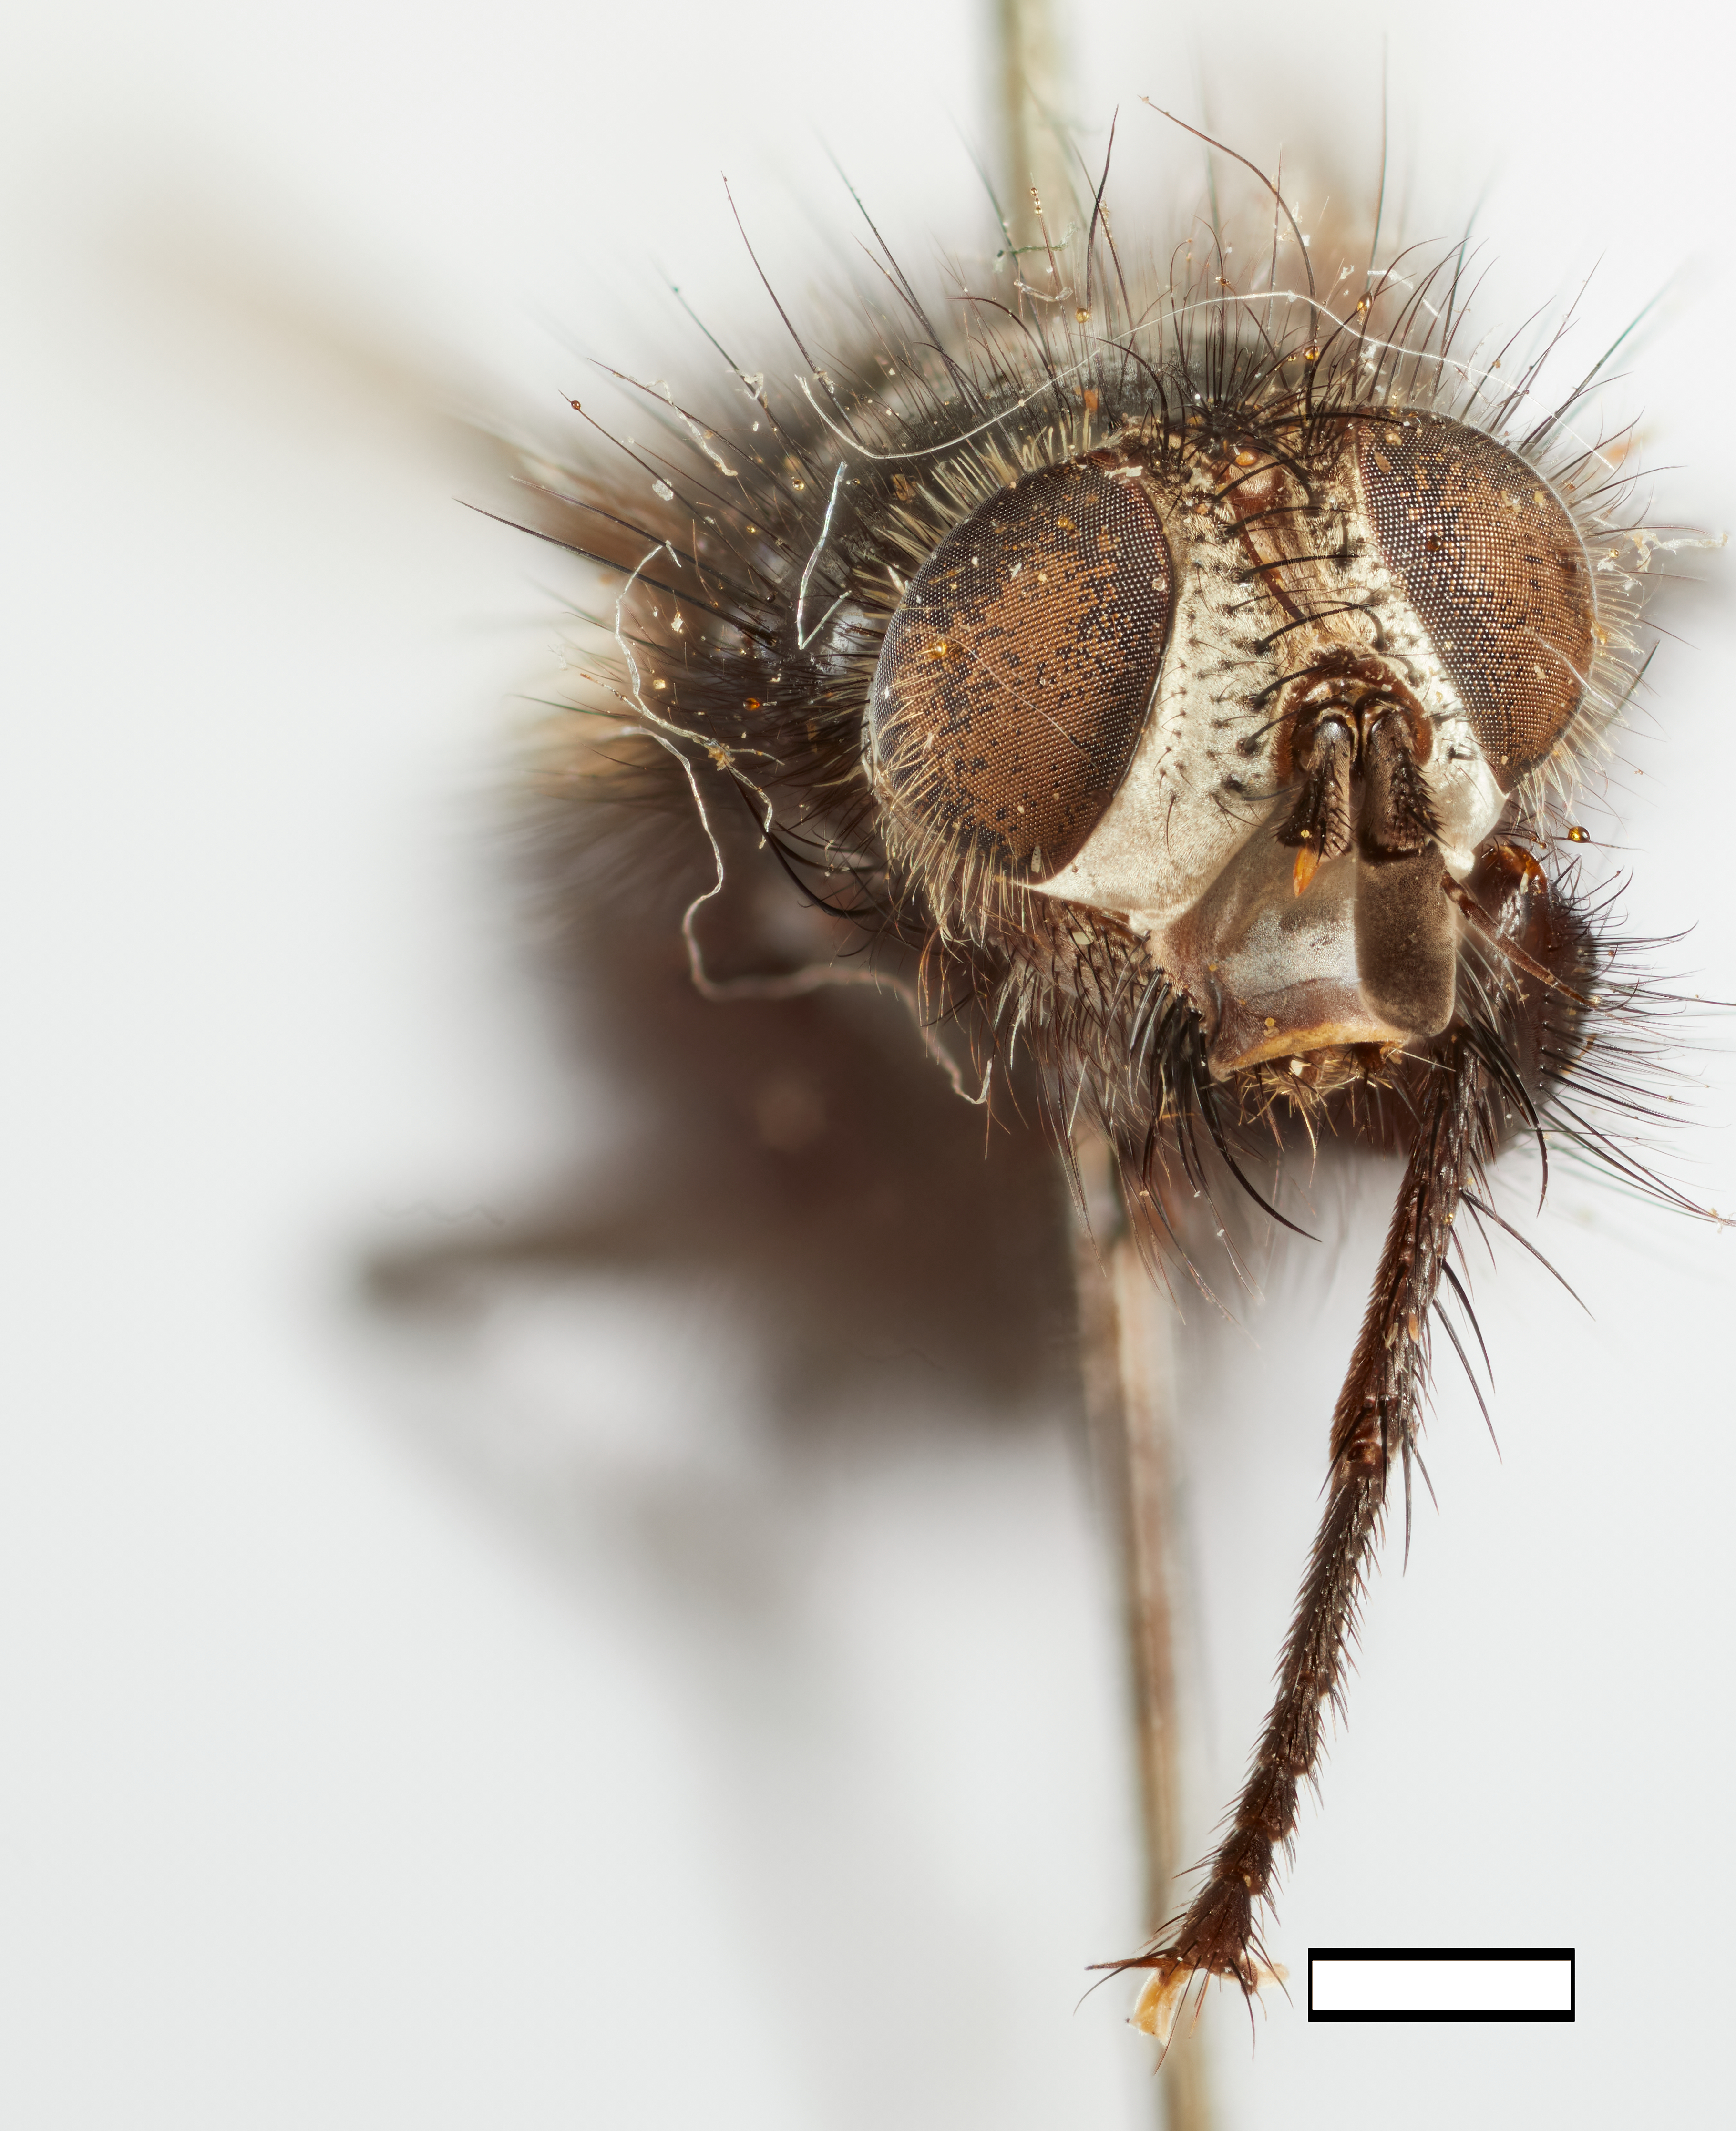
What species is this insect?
Okanagania hirta
